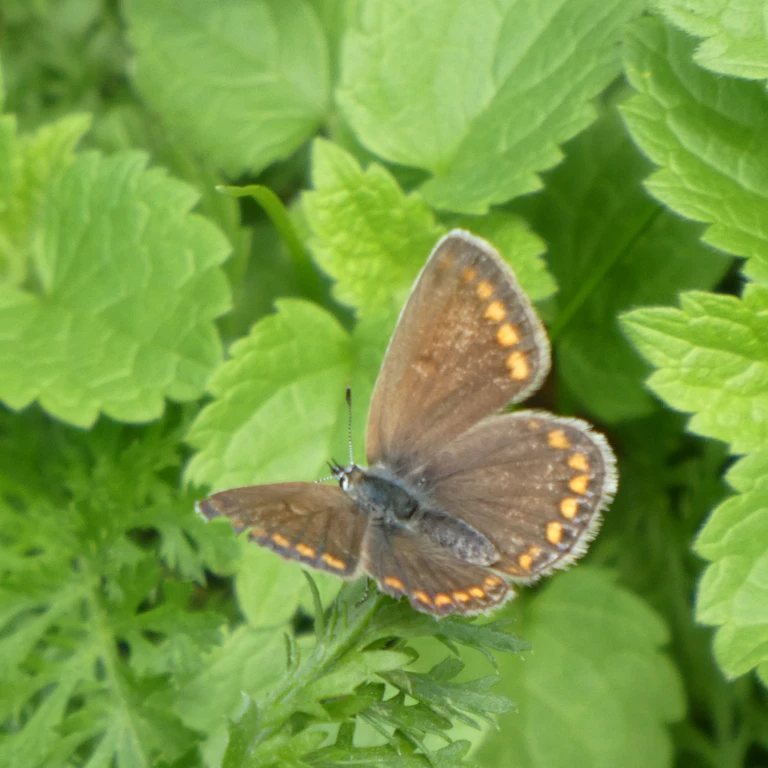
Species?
Polyommatus icarus
